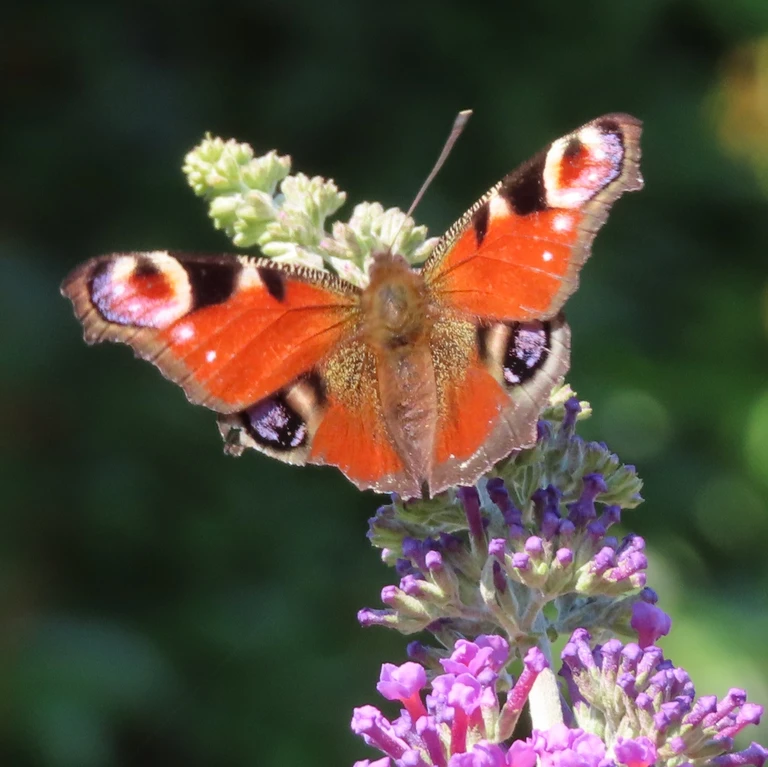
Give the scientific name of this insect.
Aglais io
